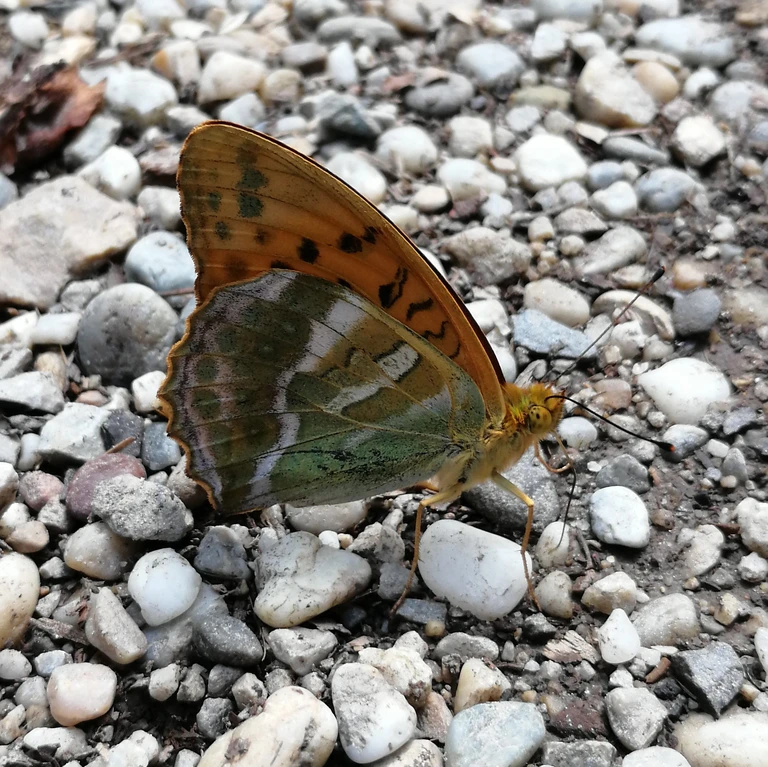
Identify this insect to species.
Argynnis paphia
